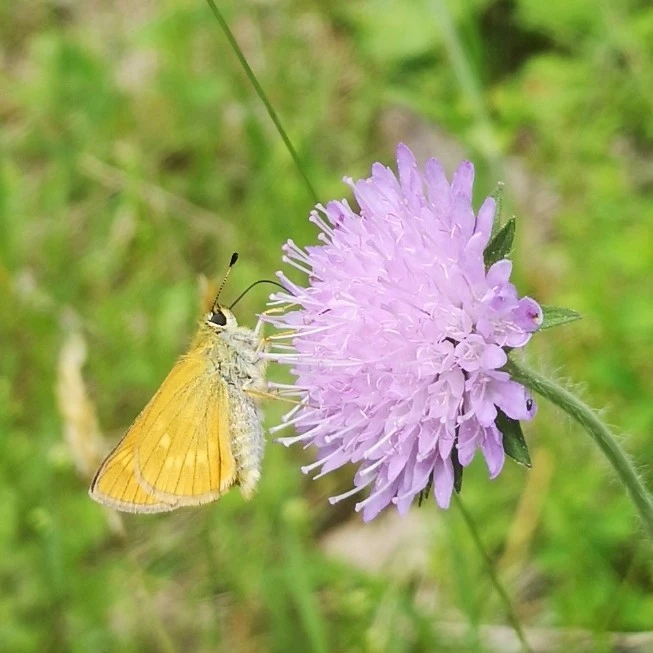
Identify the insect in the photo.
Ochlodes sylvanus (also Ochlodes venata)
